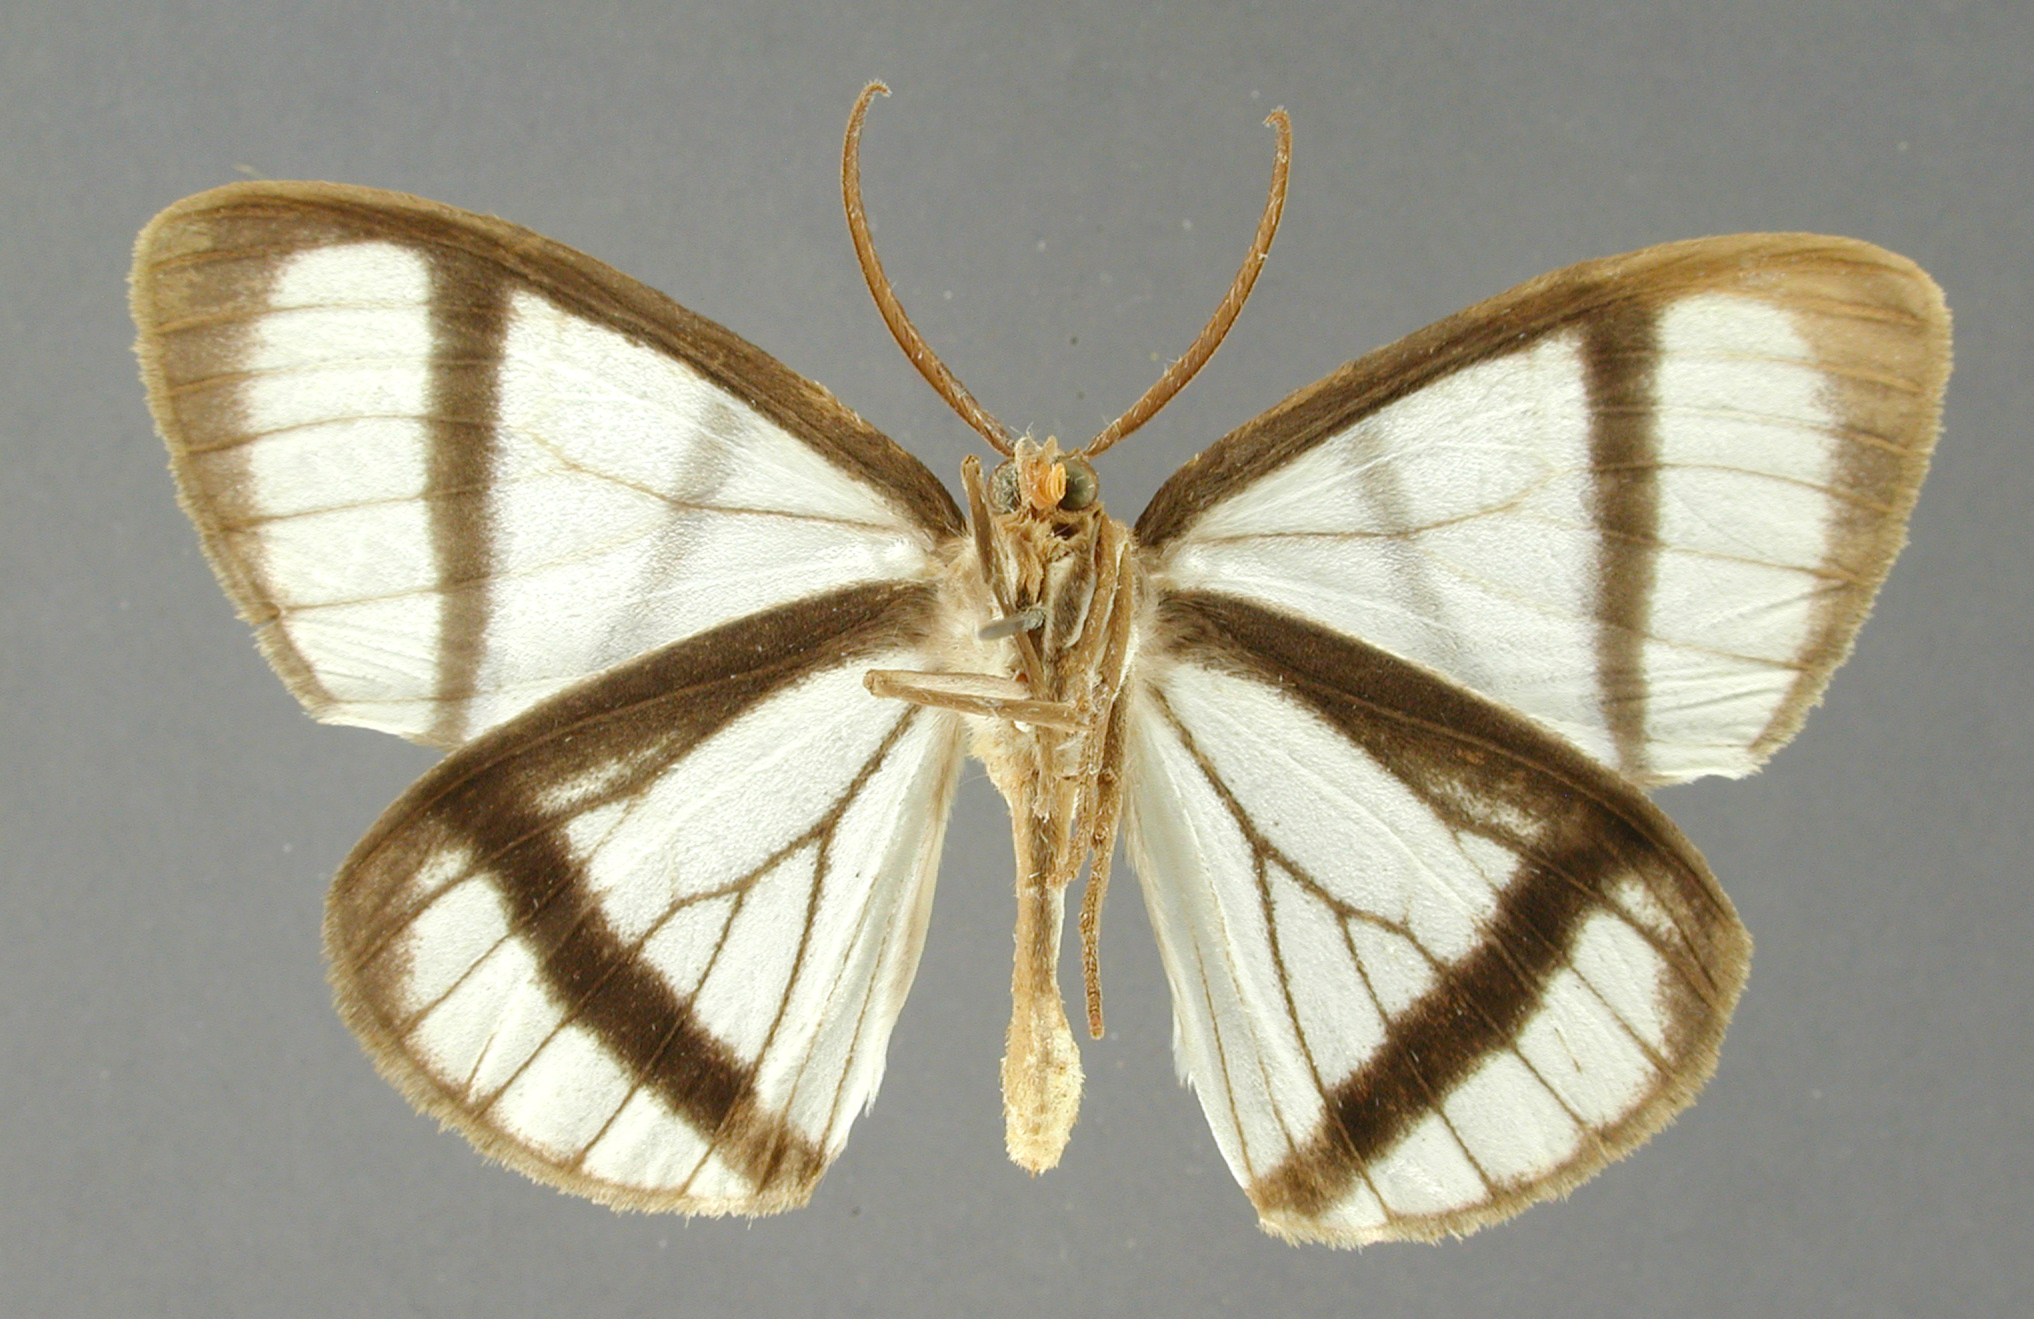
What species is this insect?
Carpella miegii
